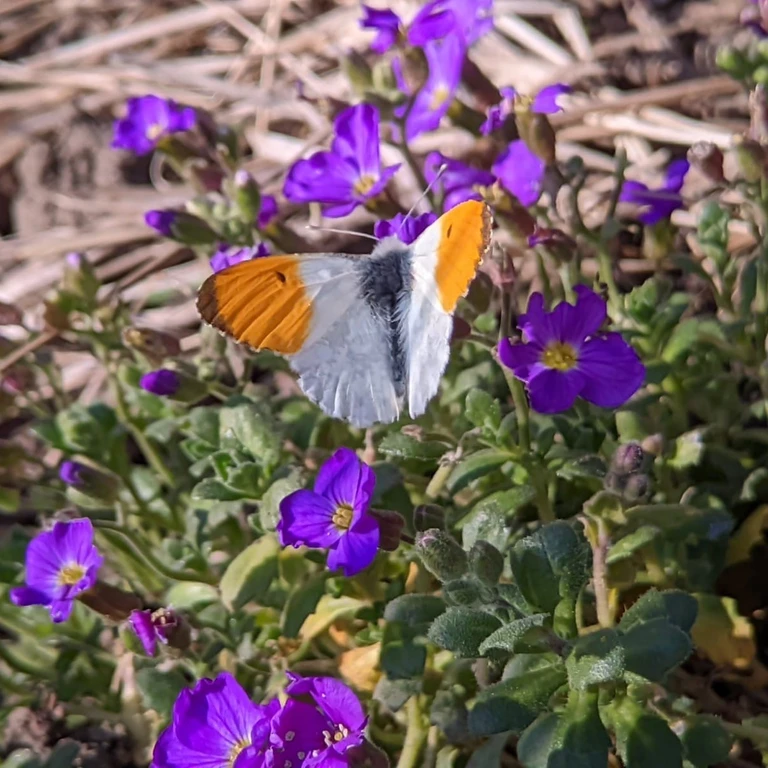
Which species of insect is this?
Anthocharis cardamines
